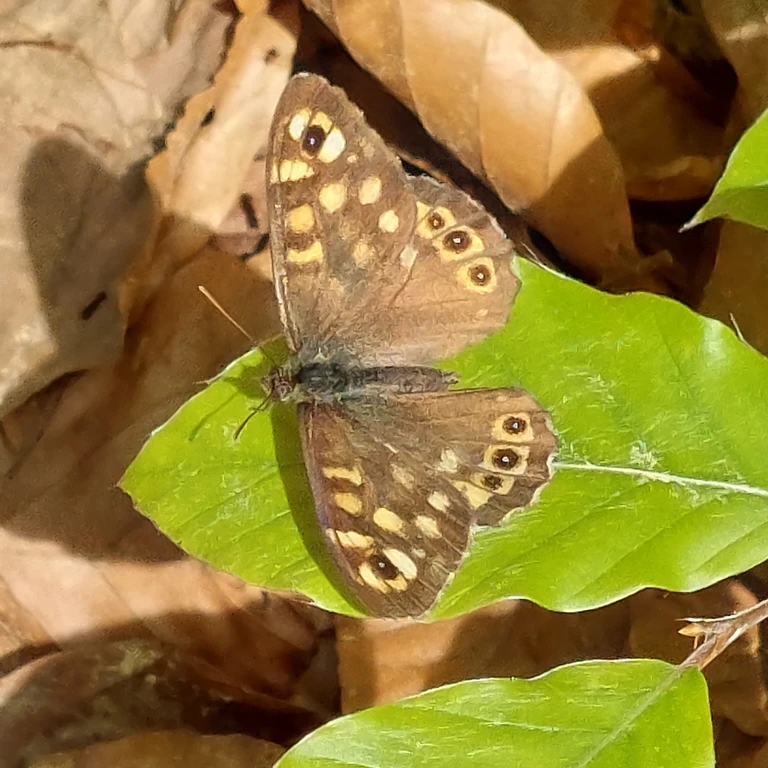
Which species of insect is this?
Pararge aegeria
